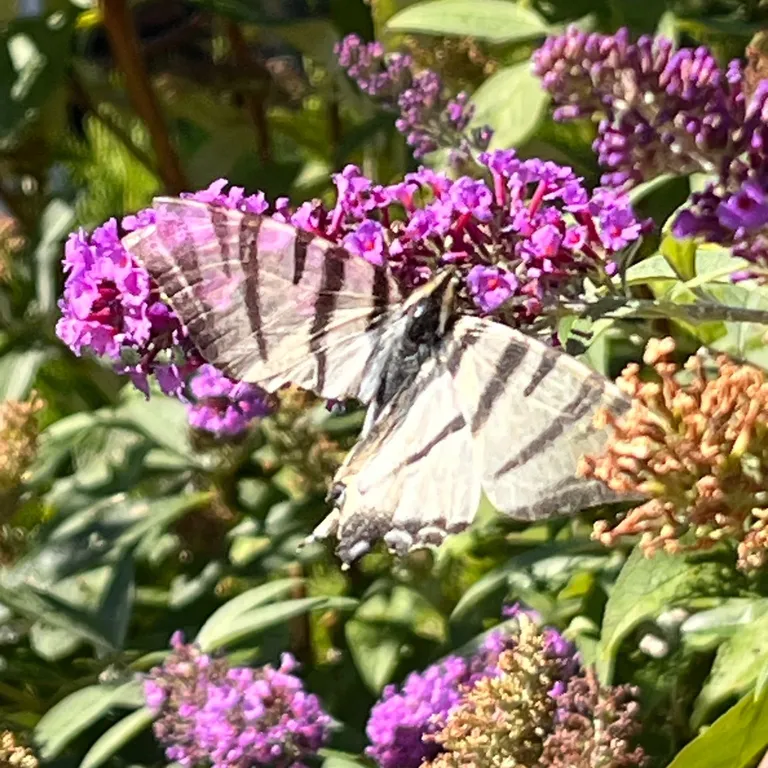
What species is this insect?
Iphiclides podalirius
